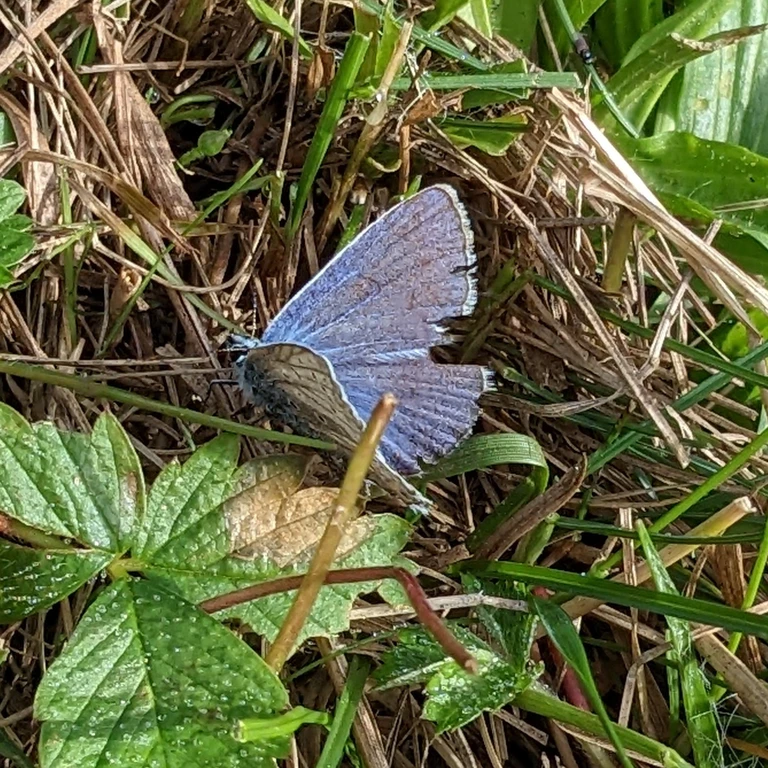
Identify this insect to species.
Polyommatus icarus
